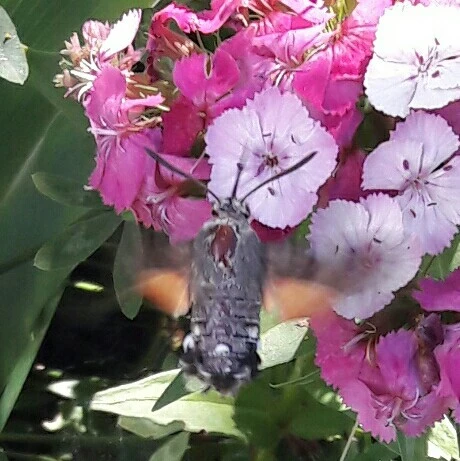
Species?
Macroglossum stellatarum
